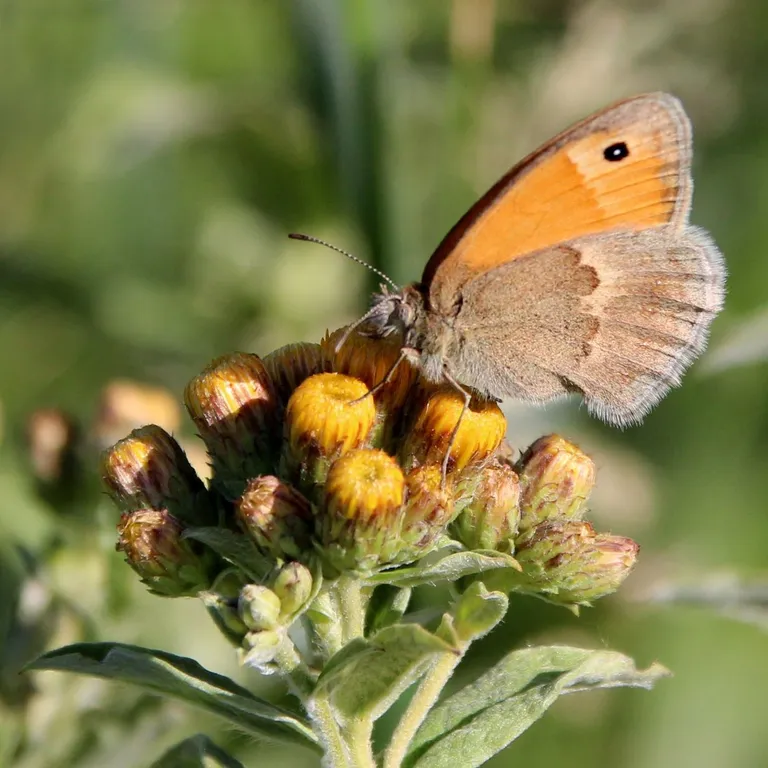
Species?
Coenonympha pamphilus
